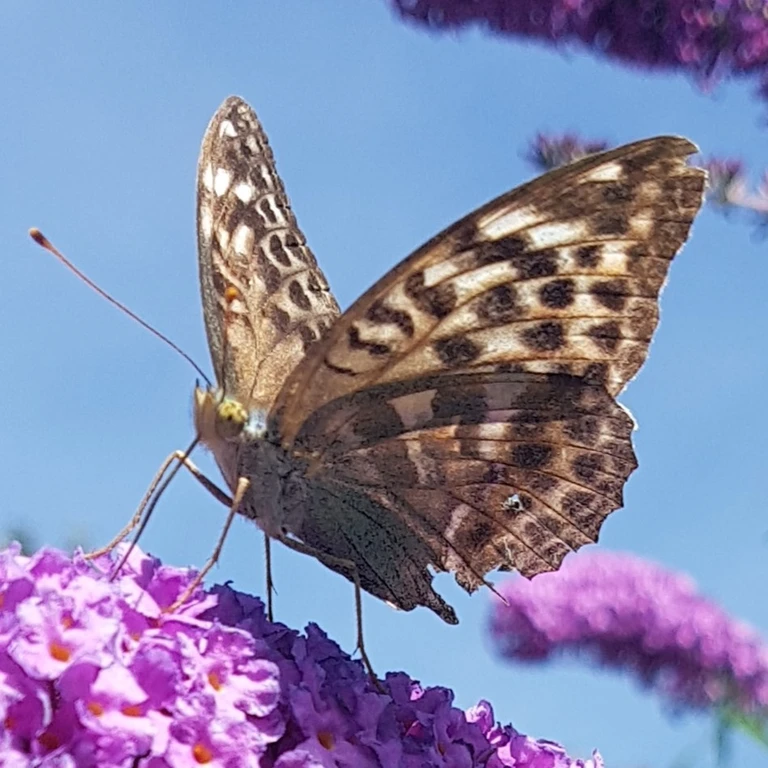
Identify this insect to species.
Argynnis paphia
